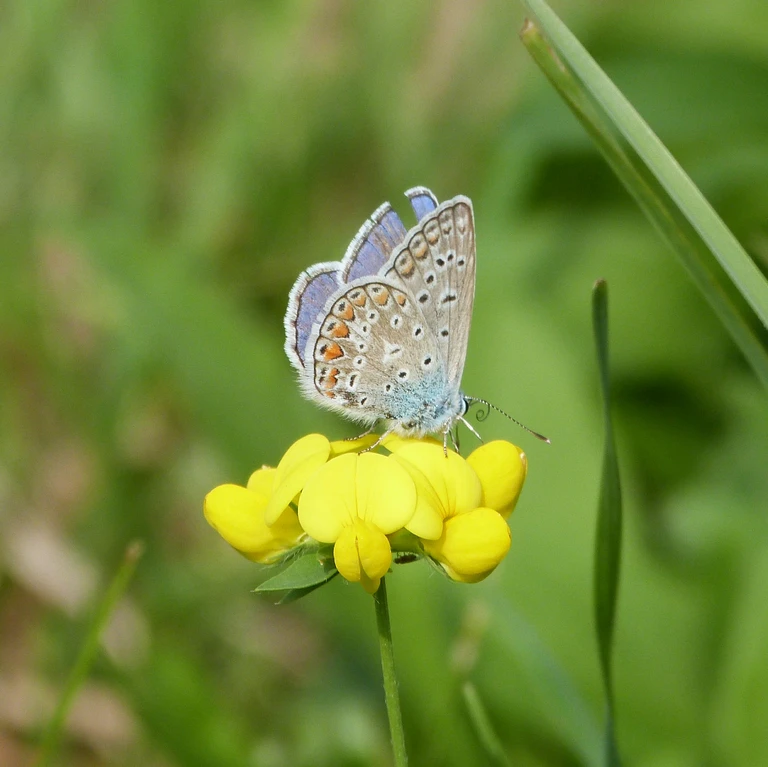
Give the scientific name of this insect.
Polyommatus icarus
